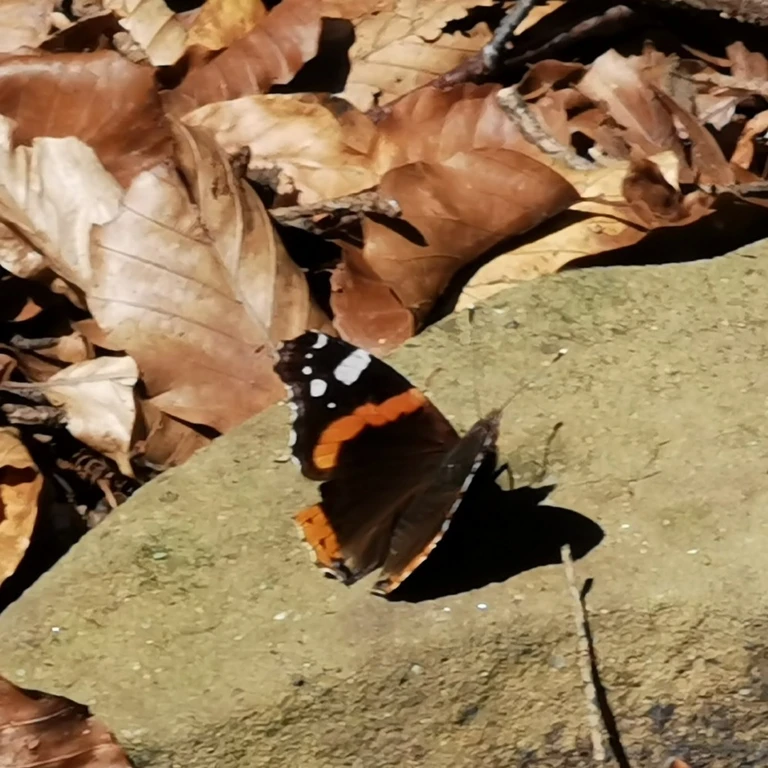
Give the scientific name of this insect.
Vanessa atalanta
